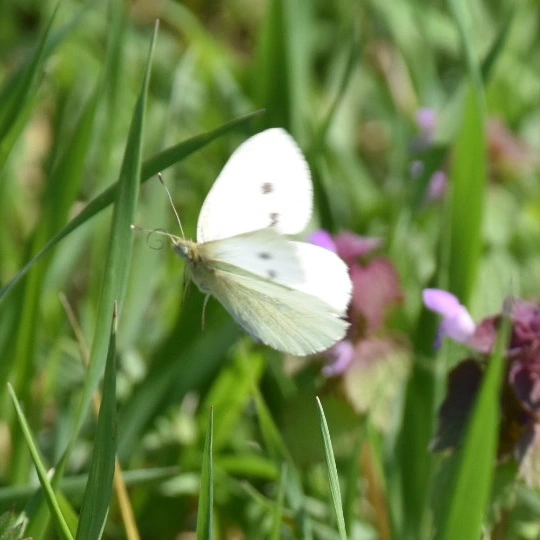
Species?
Pieris rapae
